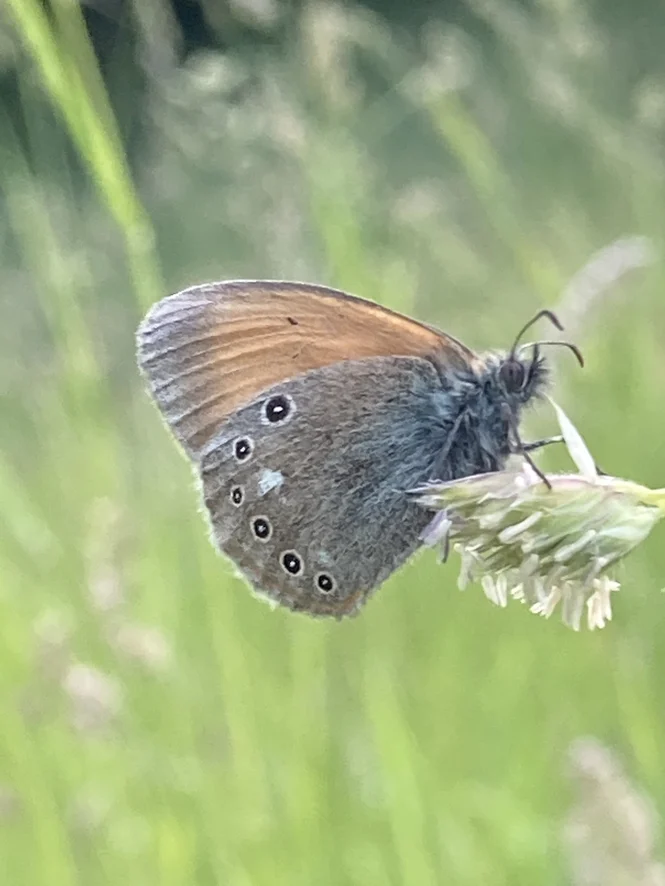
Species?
Coenonympha glycerion (also Coenonympha iphis)
